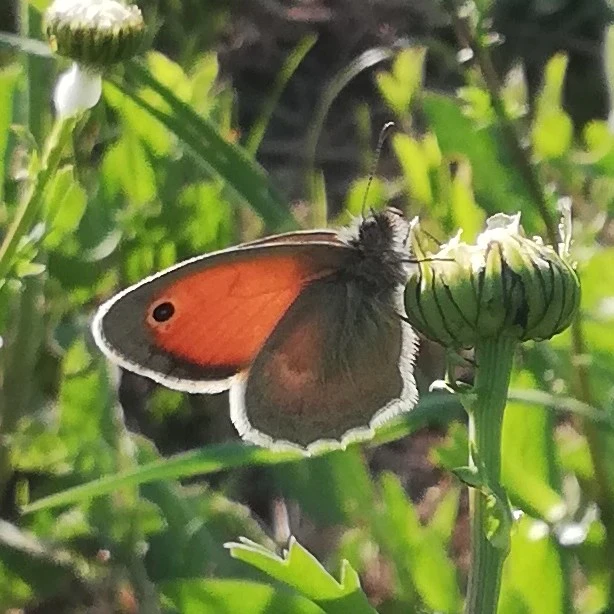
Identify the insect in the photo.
Coenonympha pamphilus
